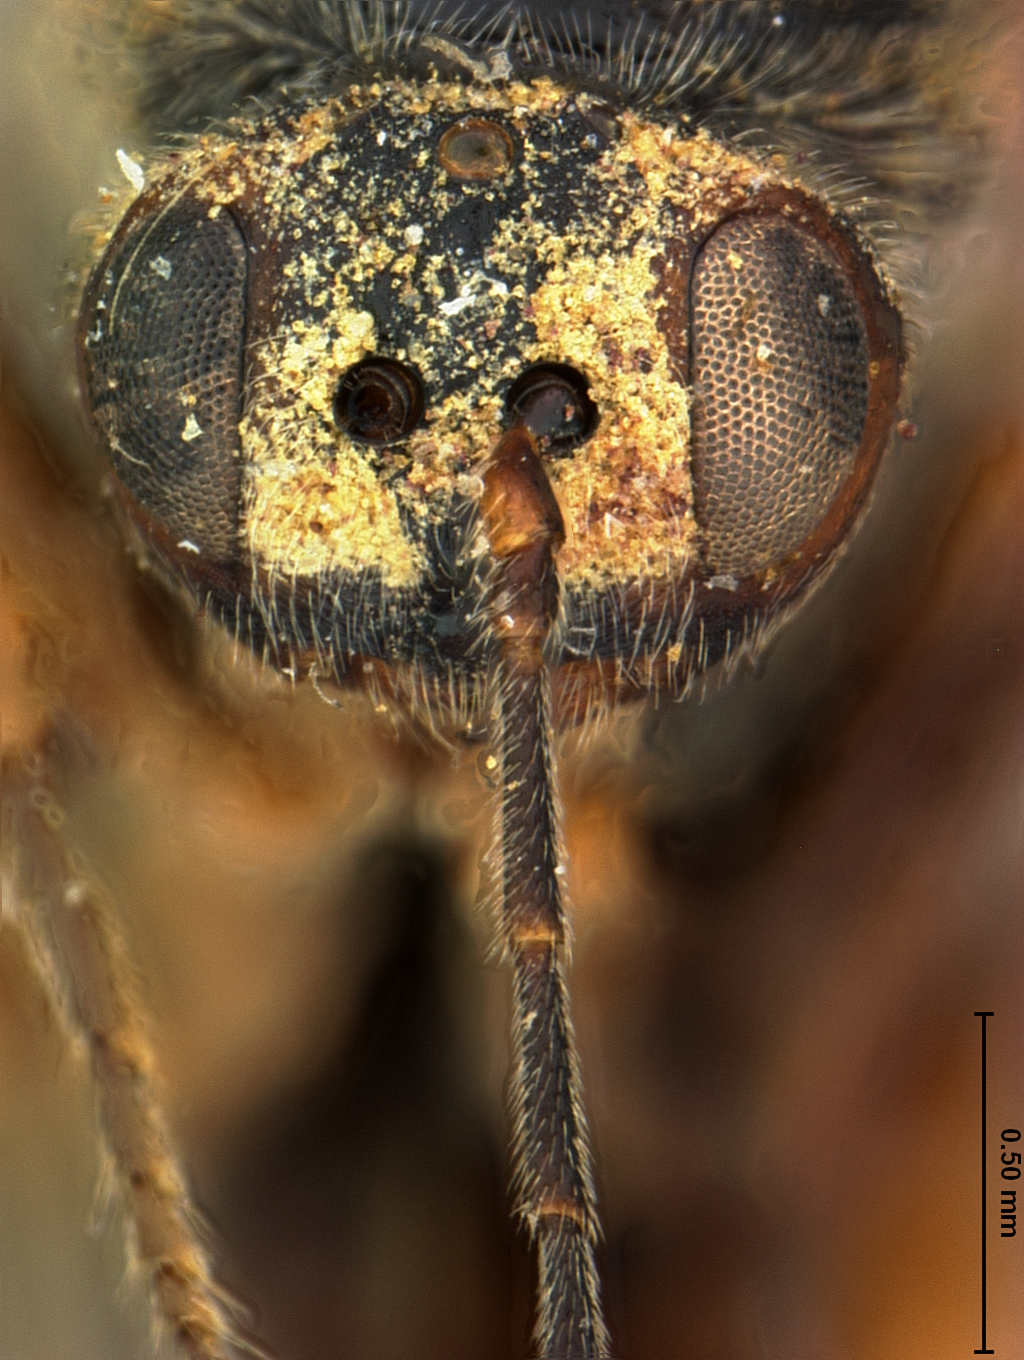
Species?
Disholcaspis globosa
